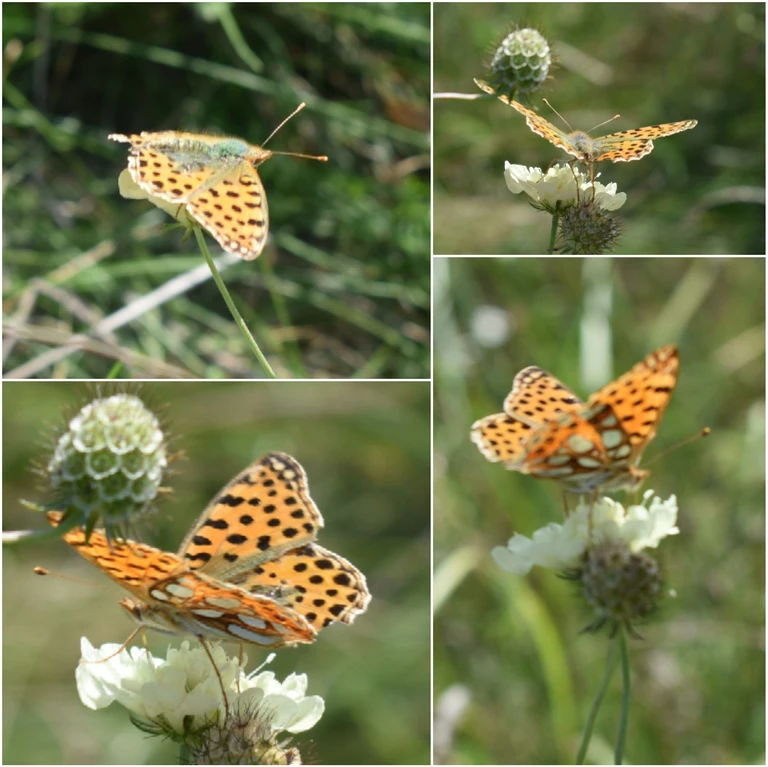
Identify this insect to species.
Issoria lathonia
